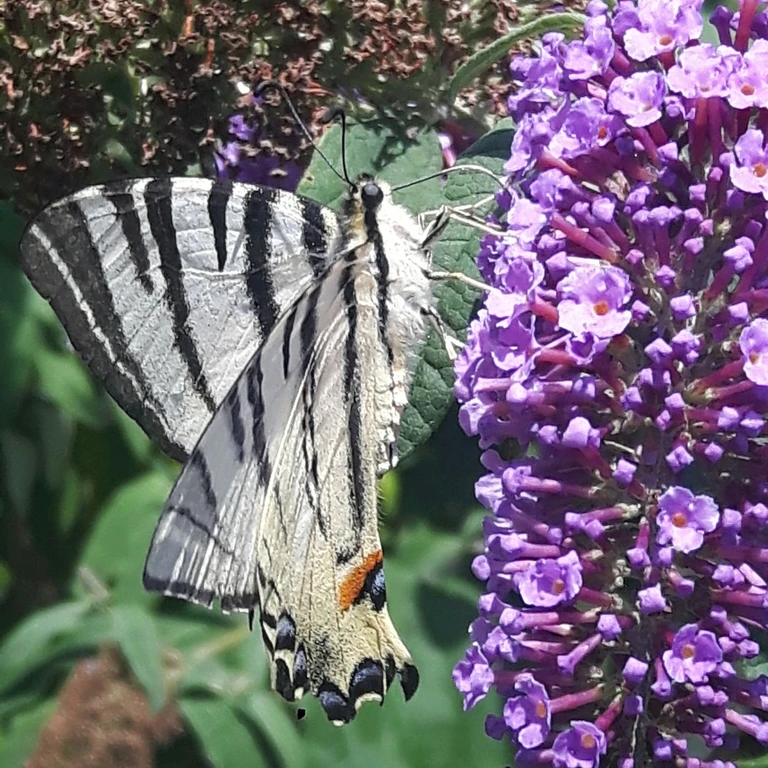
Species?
Iphiclides podalirius
